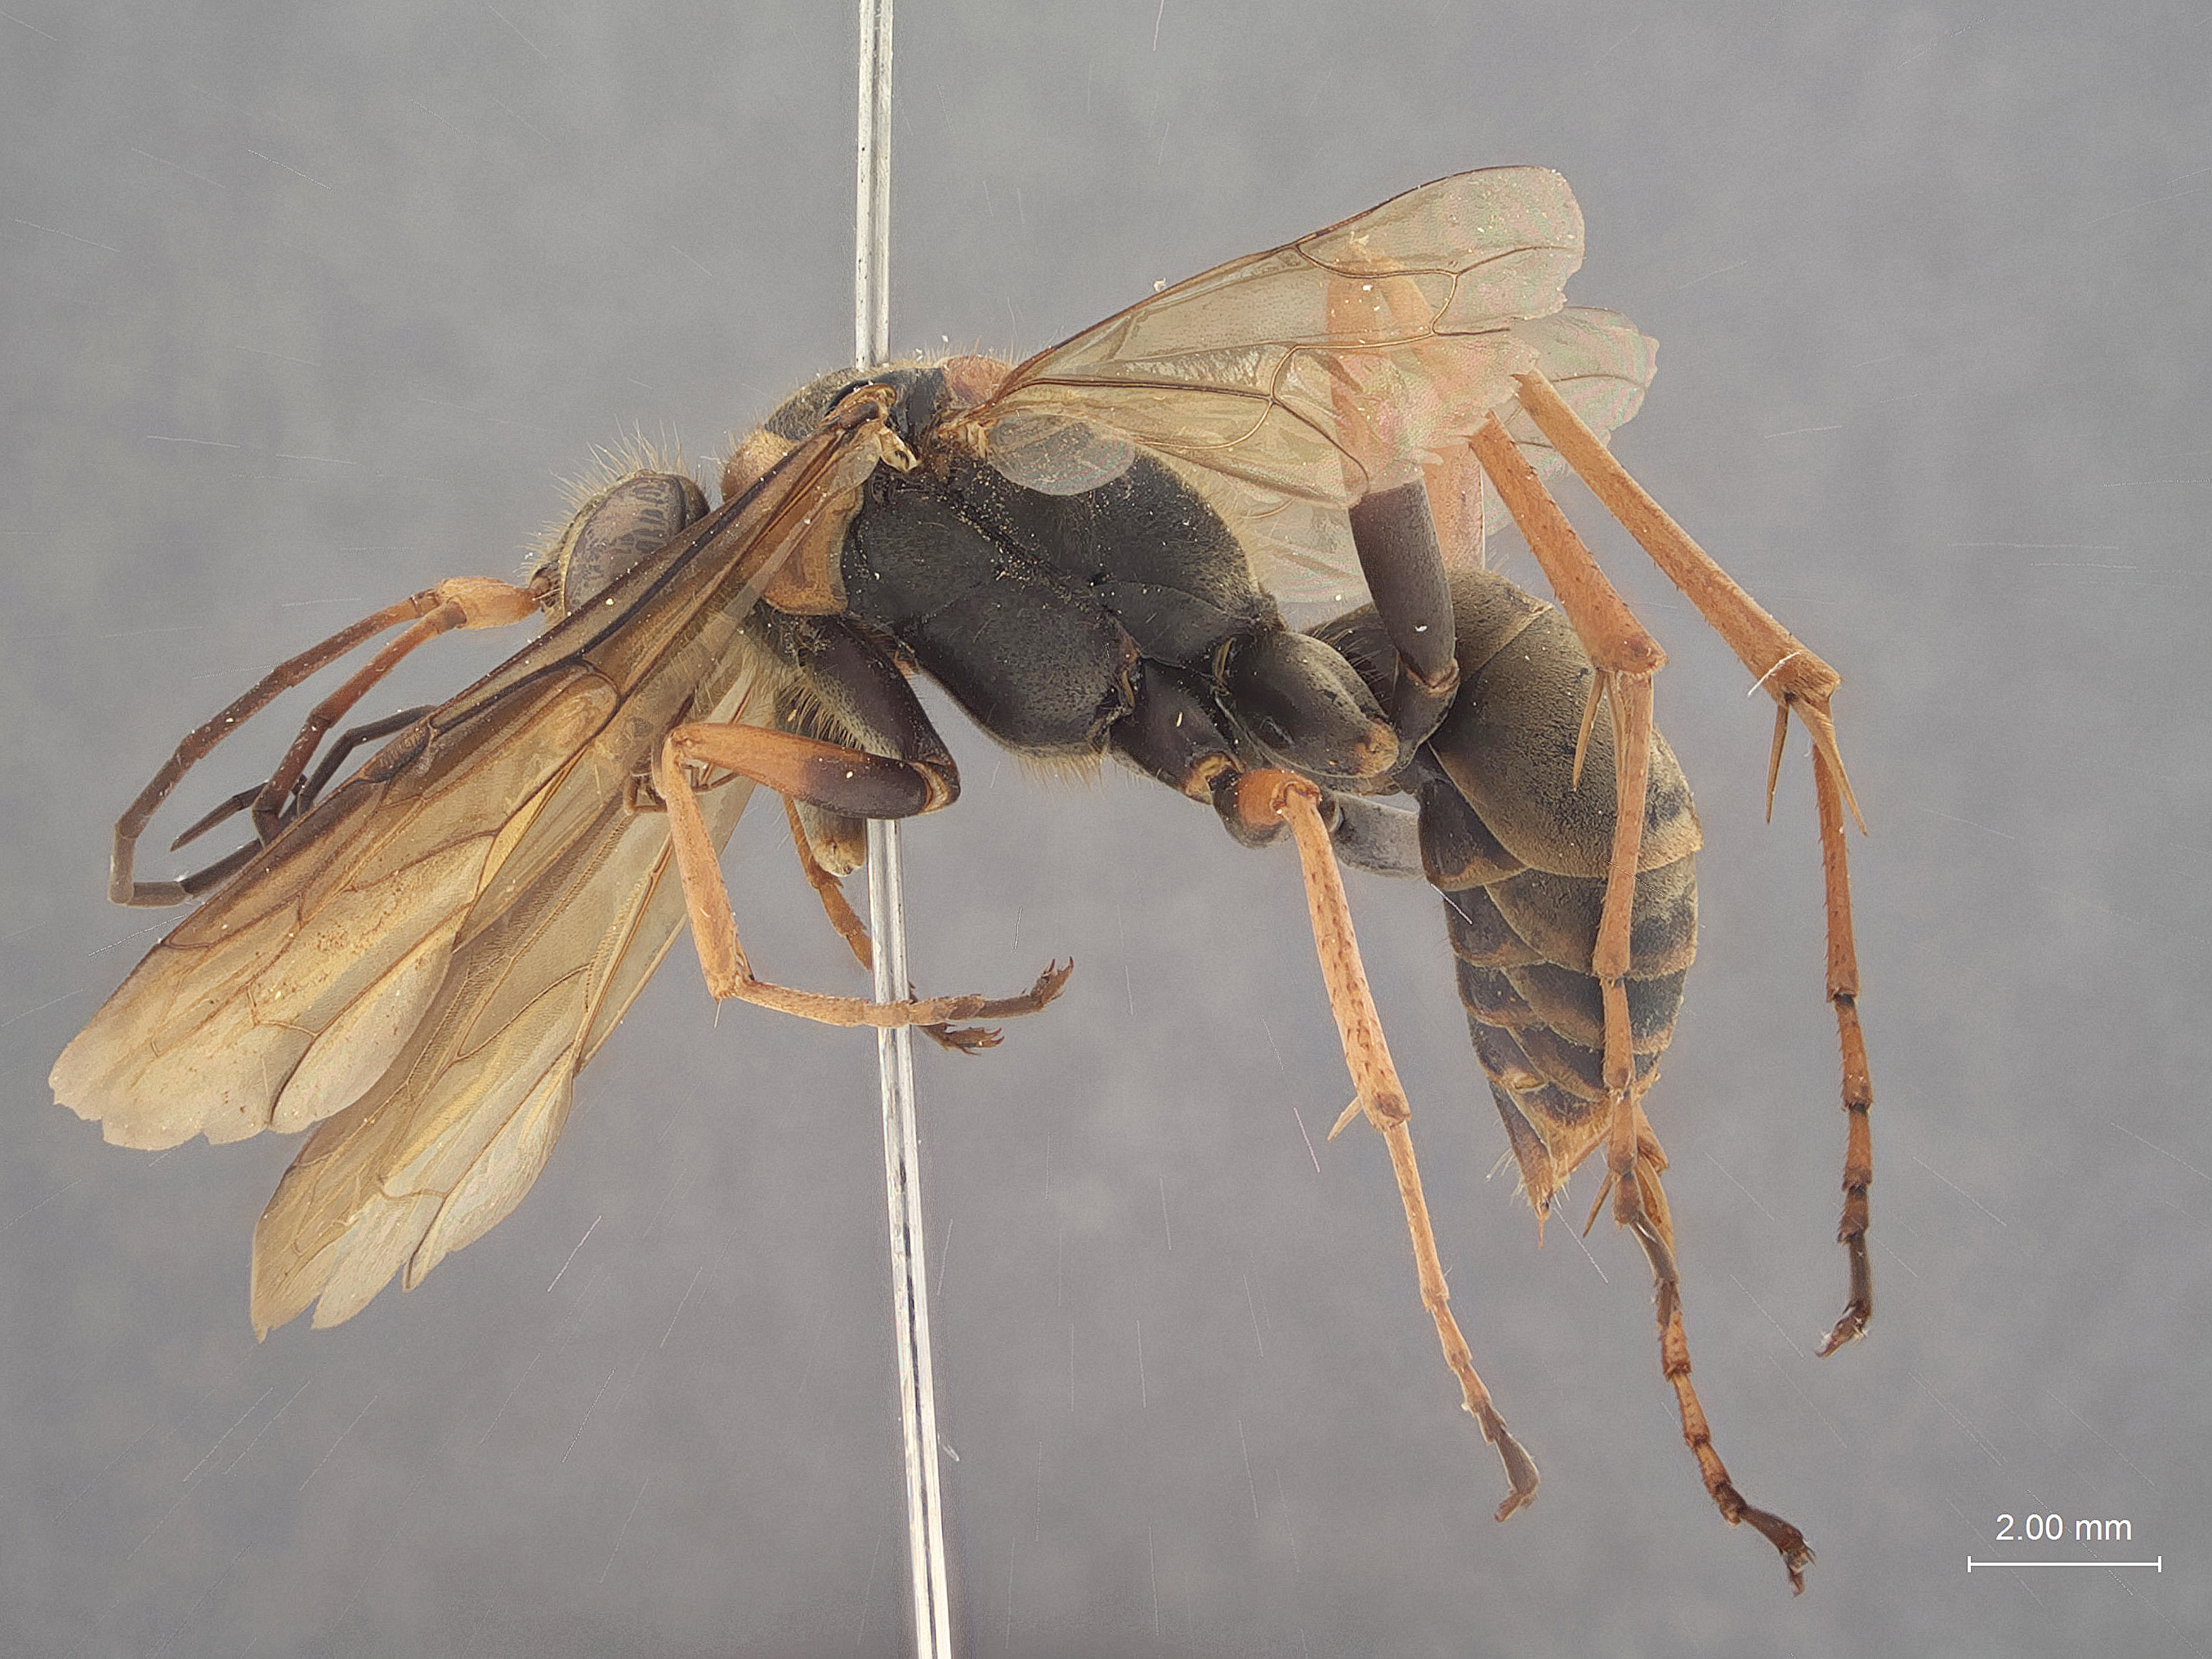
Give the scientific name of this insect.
Auplopus pempuchiensis
